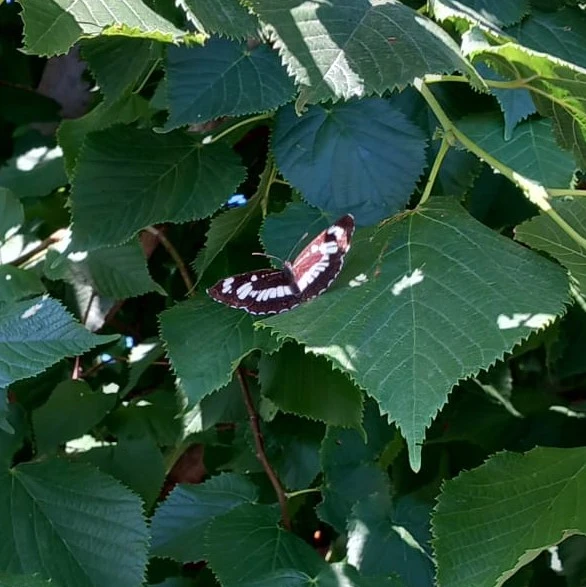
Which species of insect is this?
Neptis rivularis
